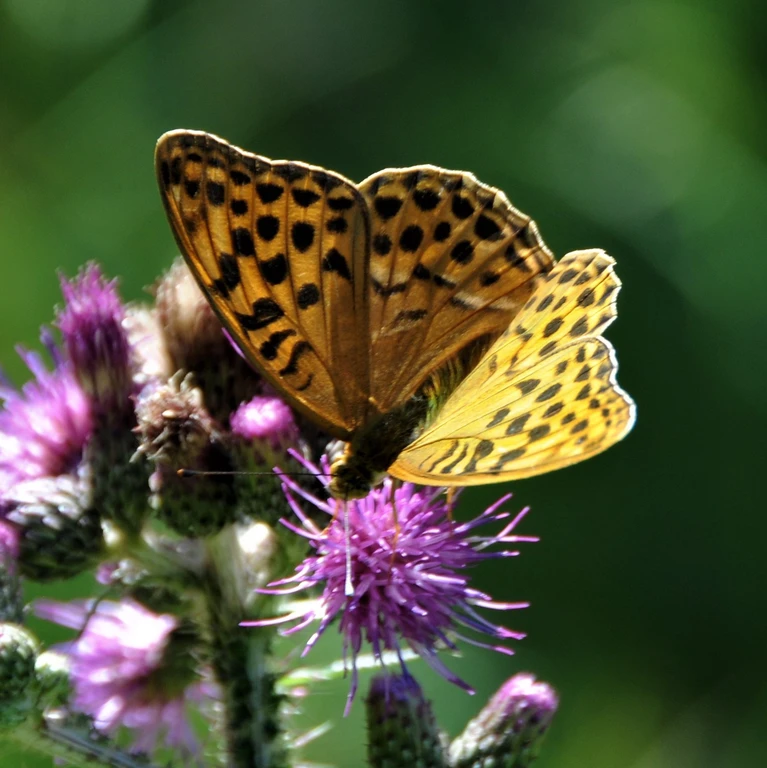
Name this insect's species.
Argynnis paphia
